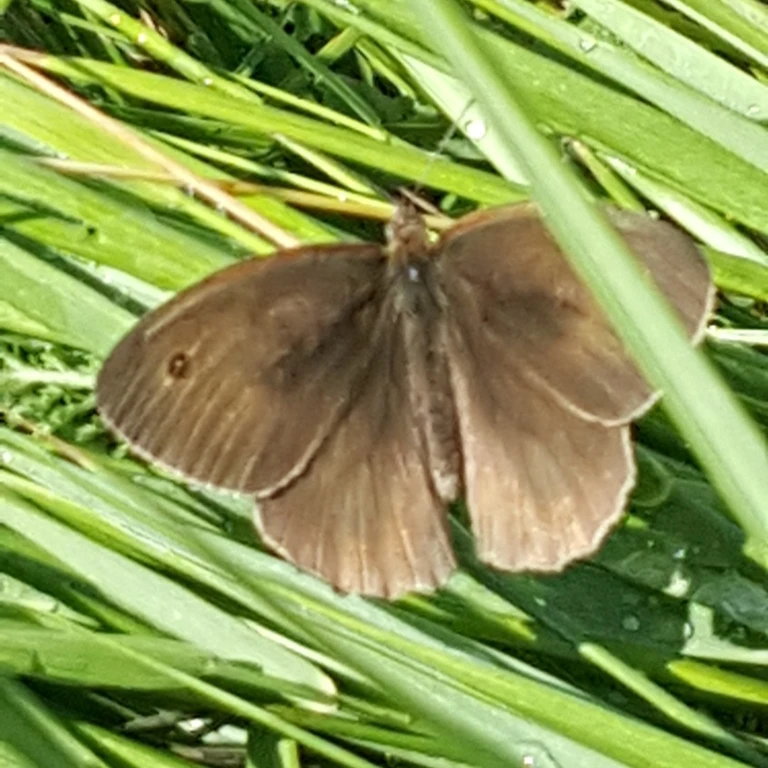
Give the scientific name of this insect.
Maniola jurtina
